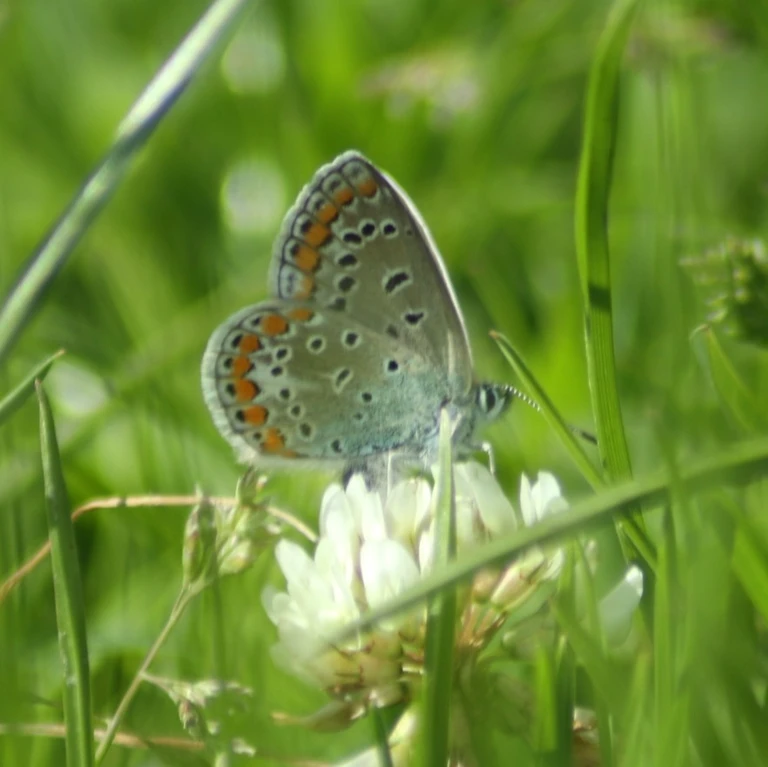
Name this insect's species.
Polyommatus icarus
